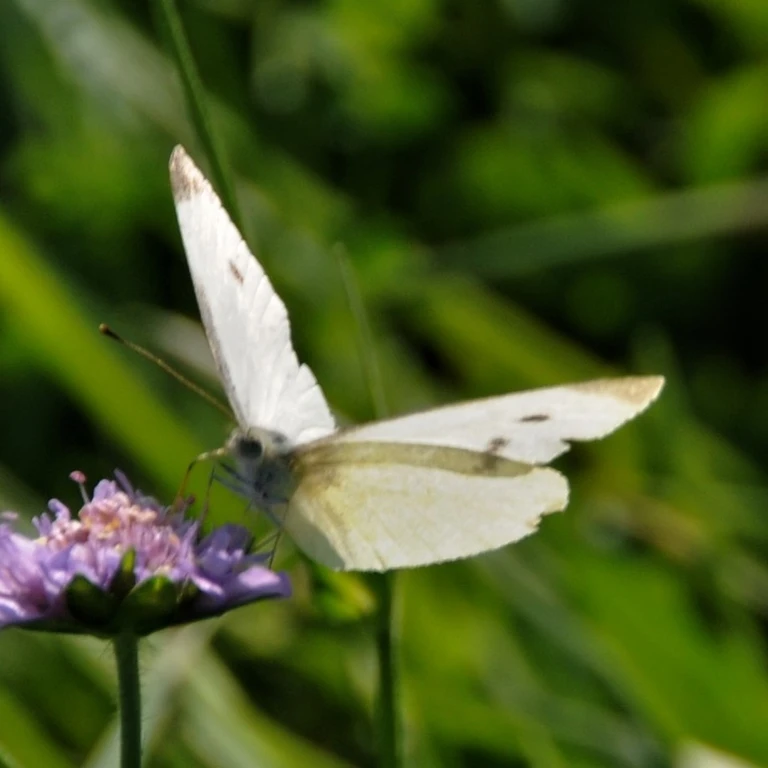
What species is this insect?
Pieris rapae
